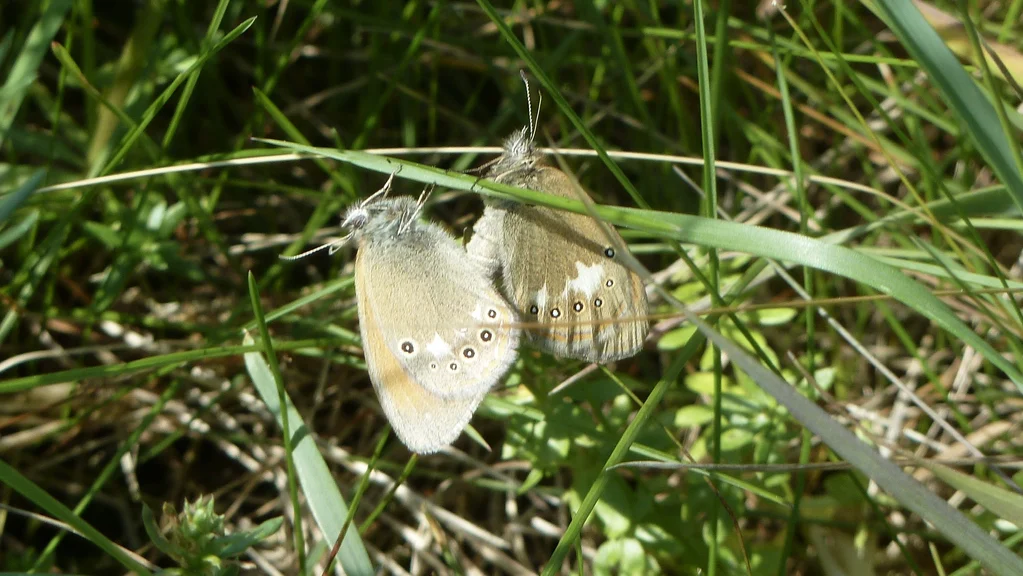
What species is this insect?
Coenonympha glycerion (also Coenonympha iphis)
